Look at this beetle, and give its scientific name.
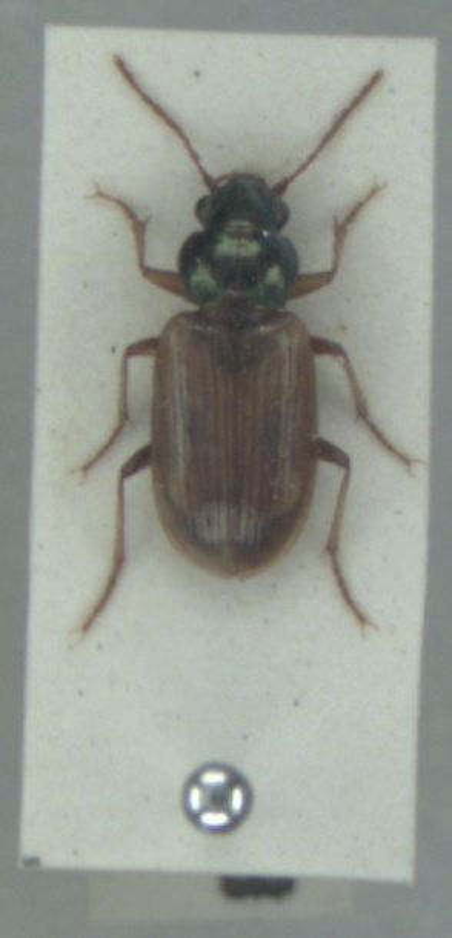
Pogonus luridipennis
